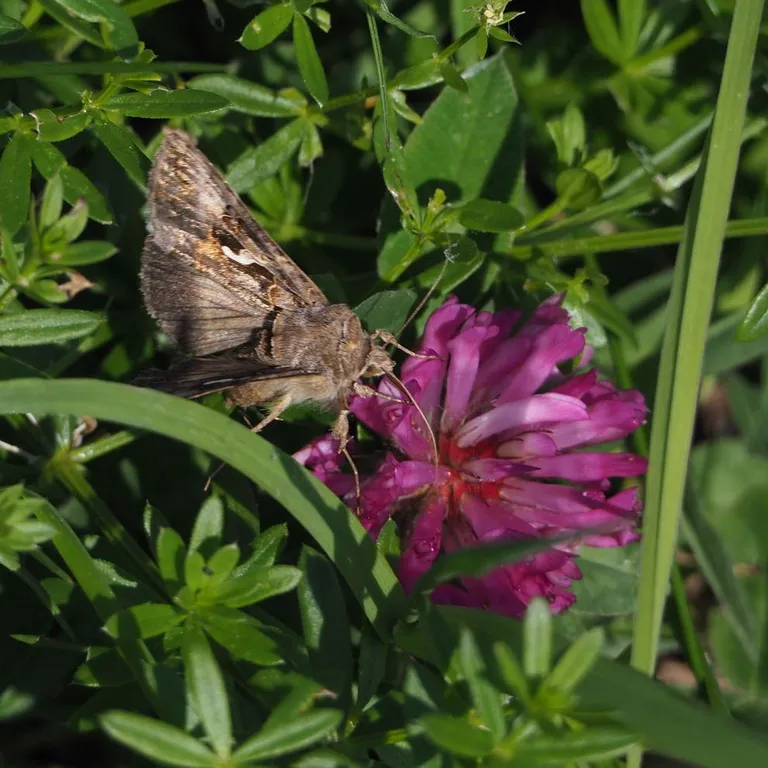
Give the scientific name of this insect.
Autographa gamma
